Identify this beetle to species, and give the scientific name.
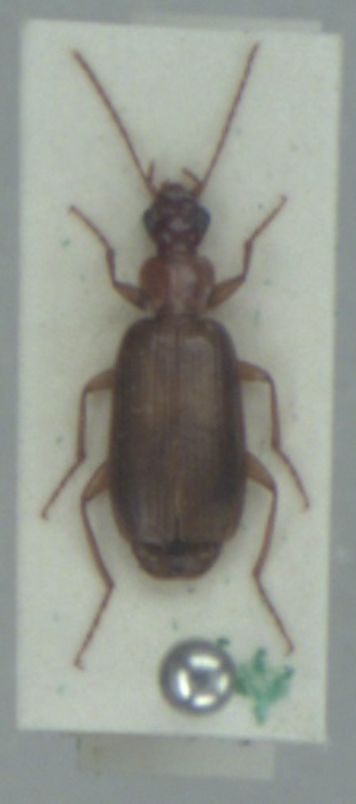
Dromius angustus
